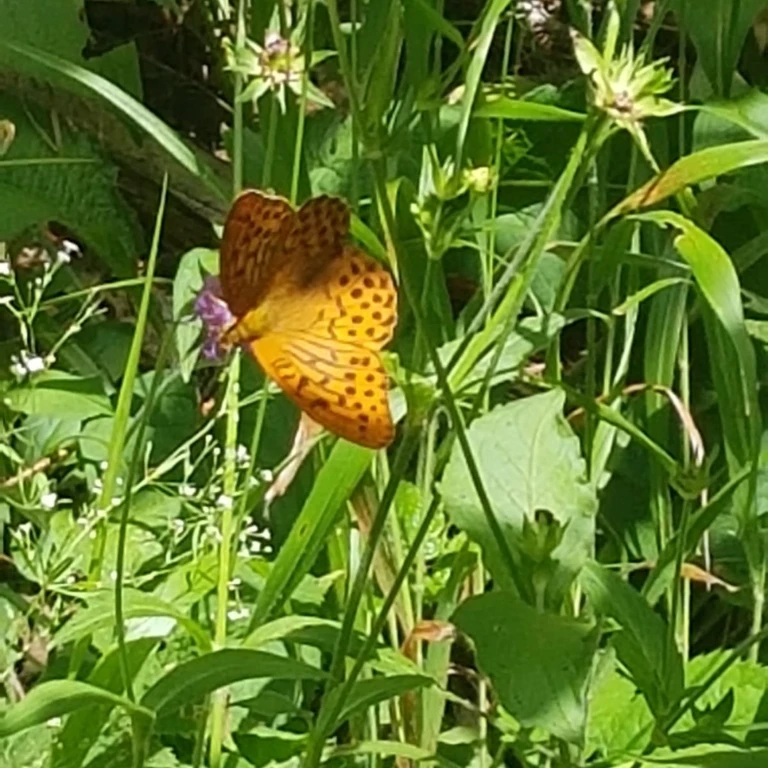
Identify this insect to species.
Argynnis paphia
